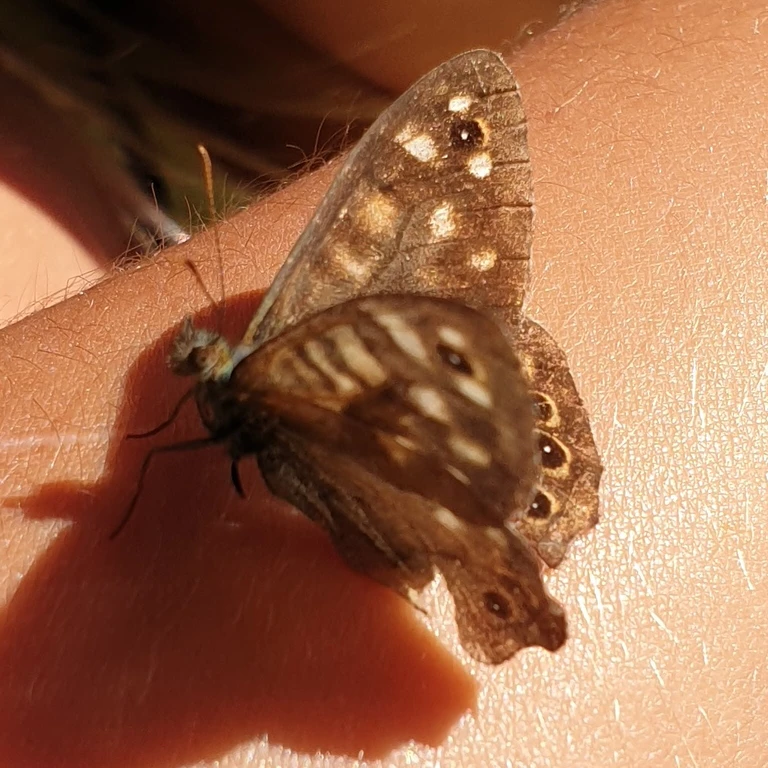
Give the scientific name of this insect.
Pararge aegeria
